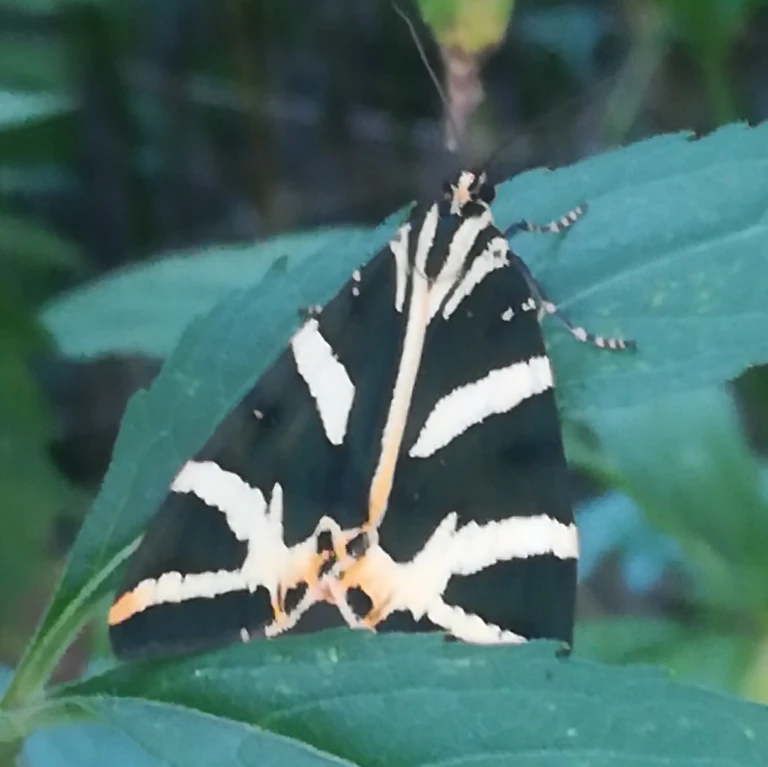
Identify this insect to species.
Euplagia quadripunctaria
